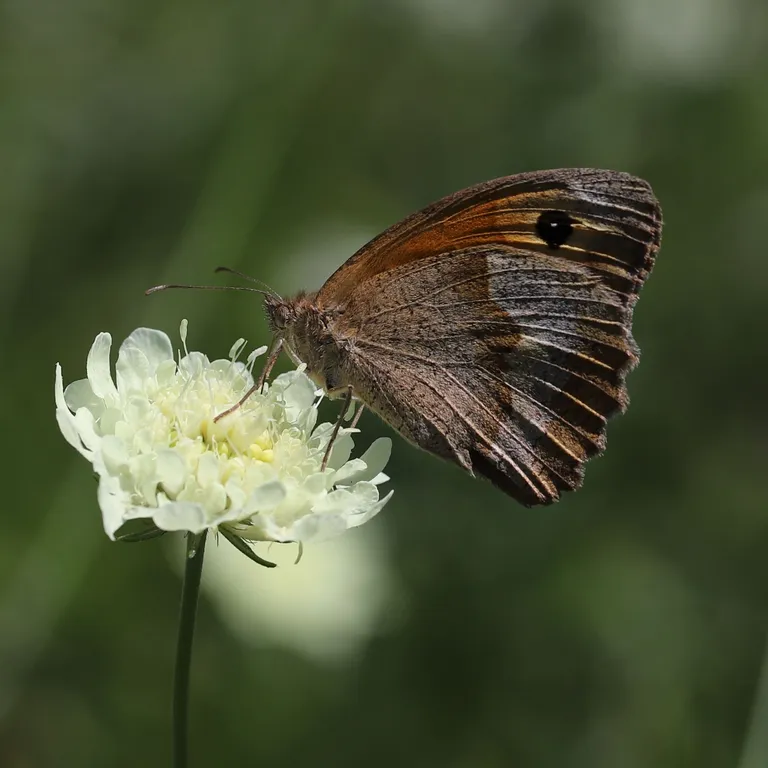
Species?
Maniola jurtina
